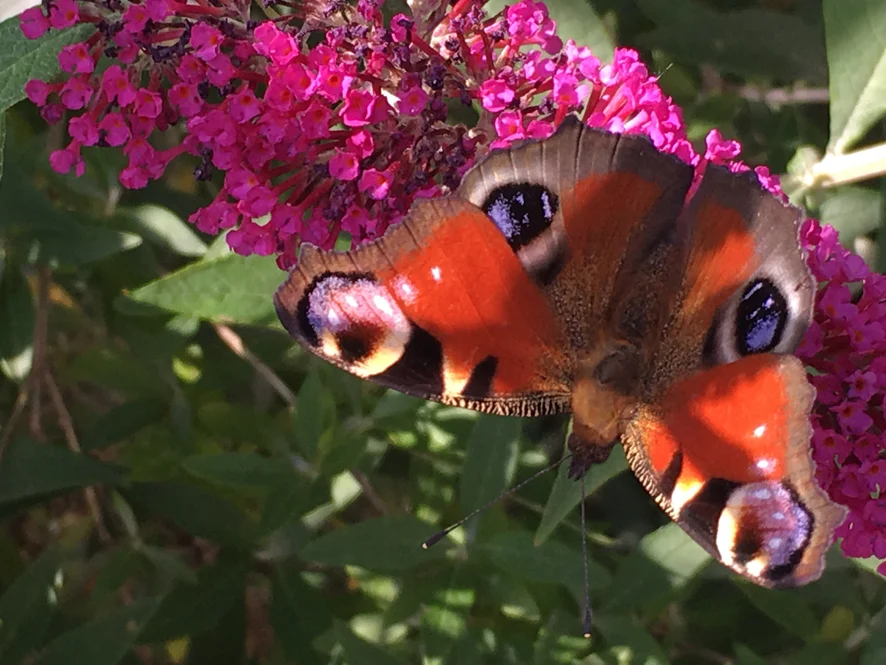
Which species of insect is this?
Aglais io
